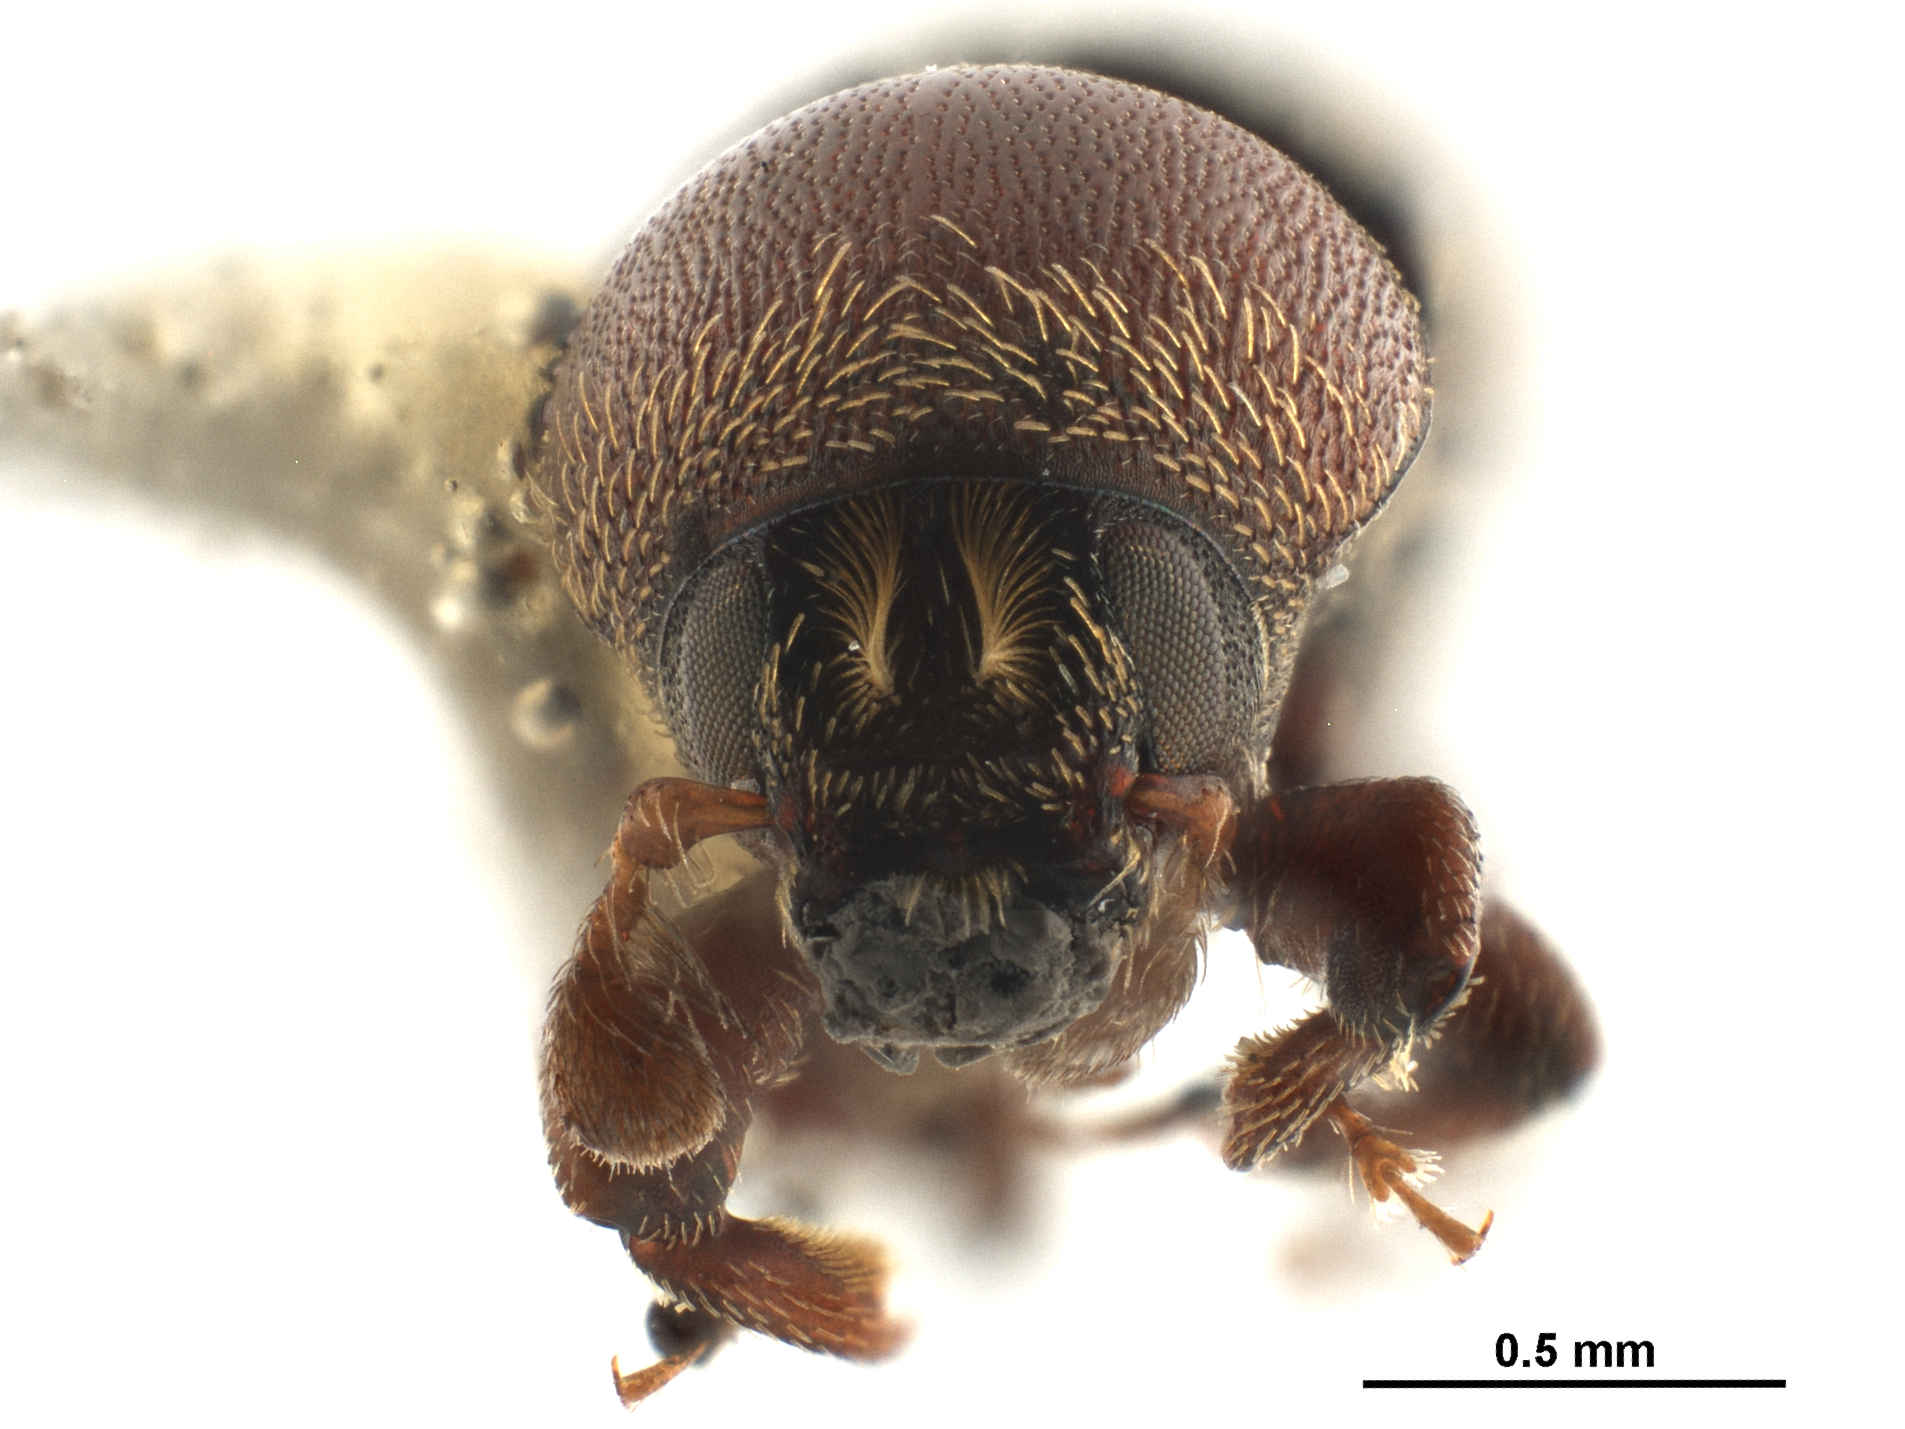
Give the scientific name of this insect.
Cnemonyx panamensis
